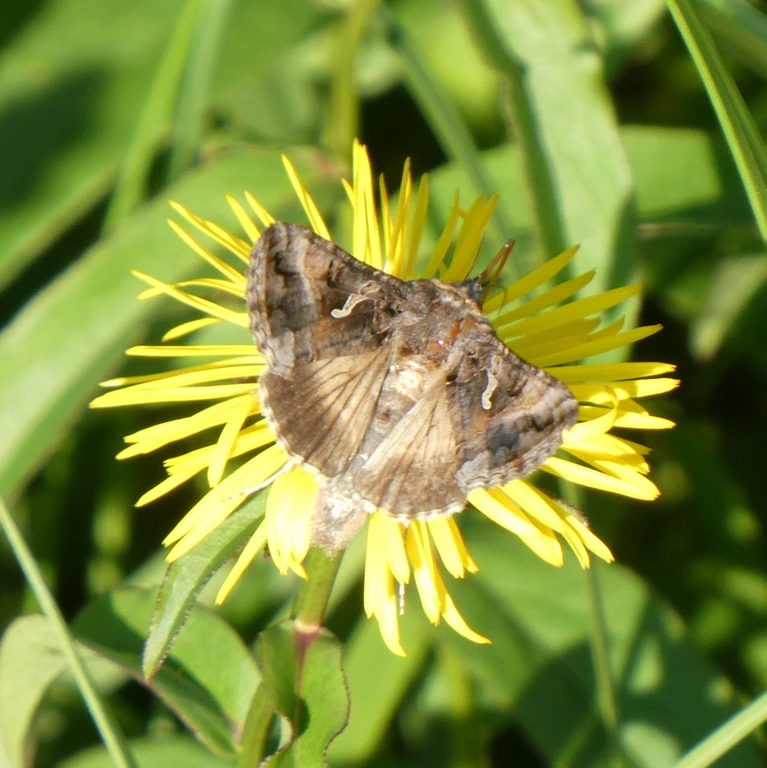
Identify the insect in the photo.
Autographa gamma
